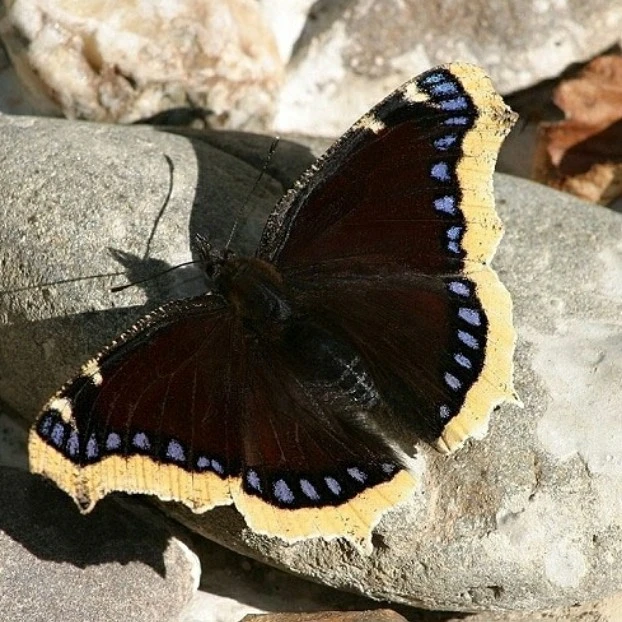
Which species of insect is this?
Nymphalis antiopa
